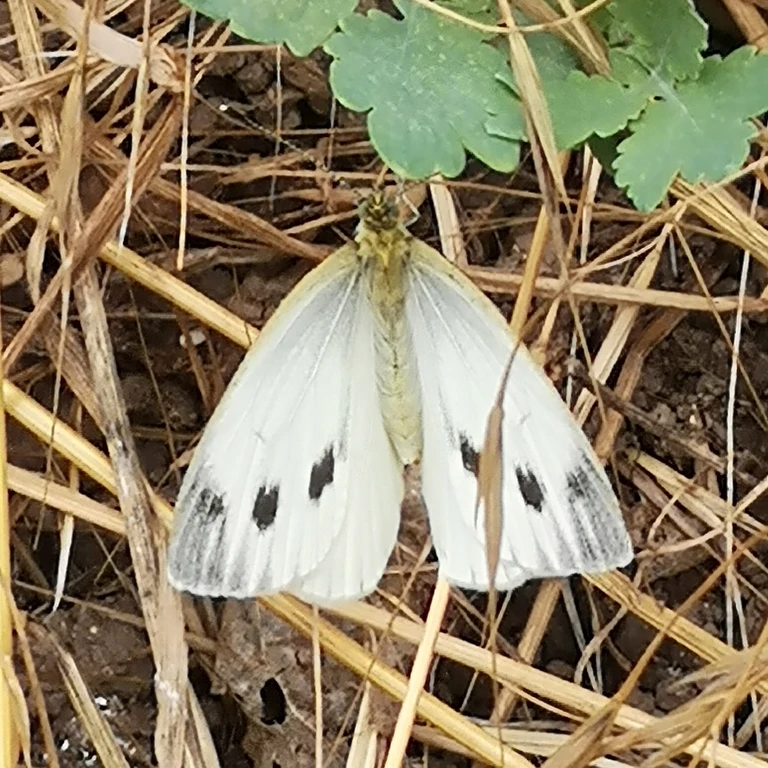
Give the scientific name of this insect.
Pieris napi
